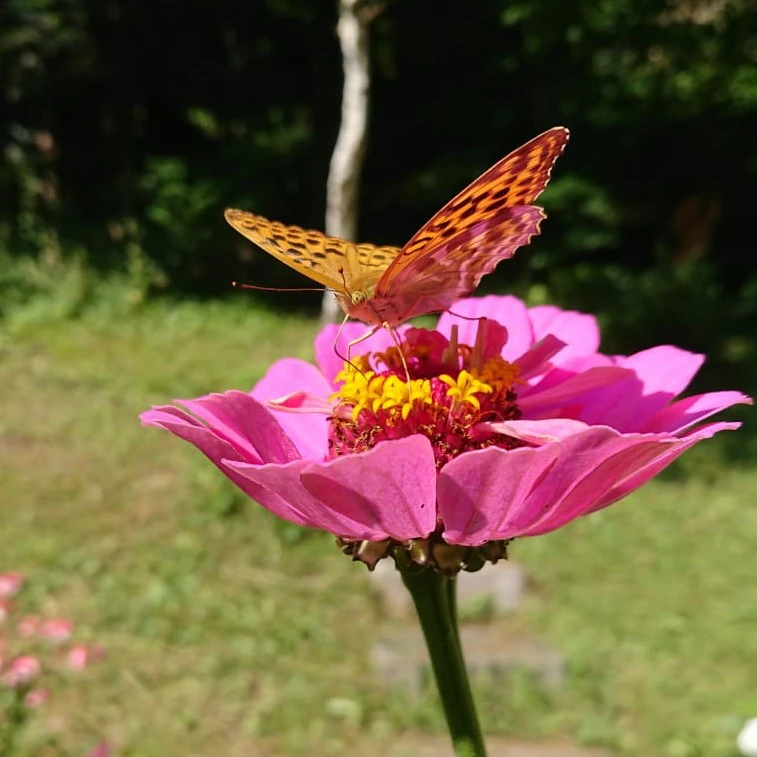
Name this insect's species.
Argynnis paphia
